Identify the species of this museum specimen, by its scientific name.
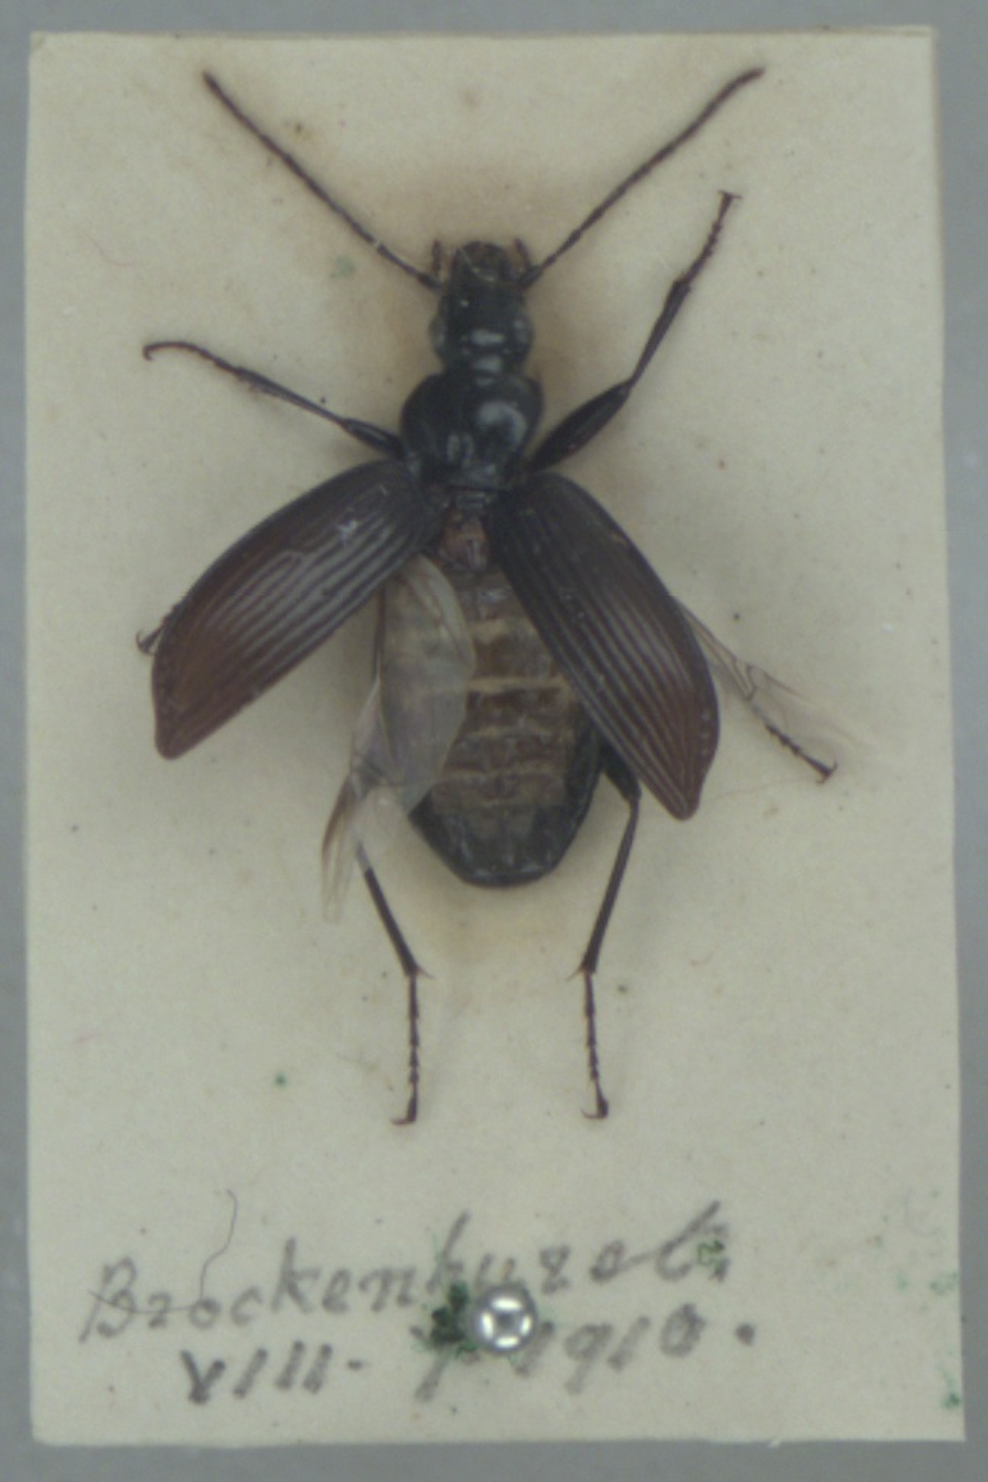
Platynus assimilis
